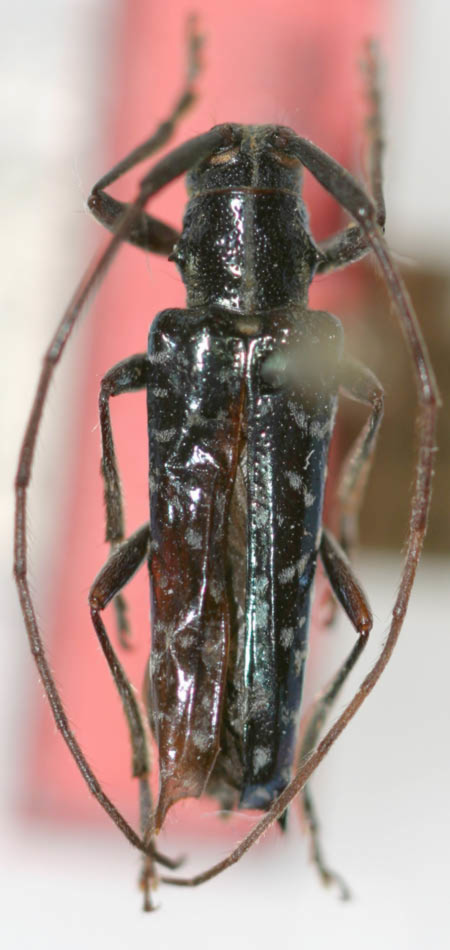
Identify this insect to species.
Malthonea obyuna
